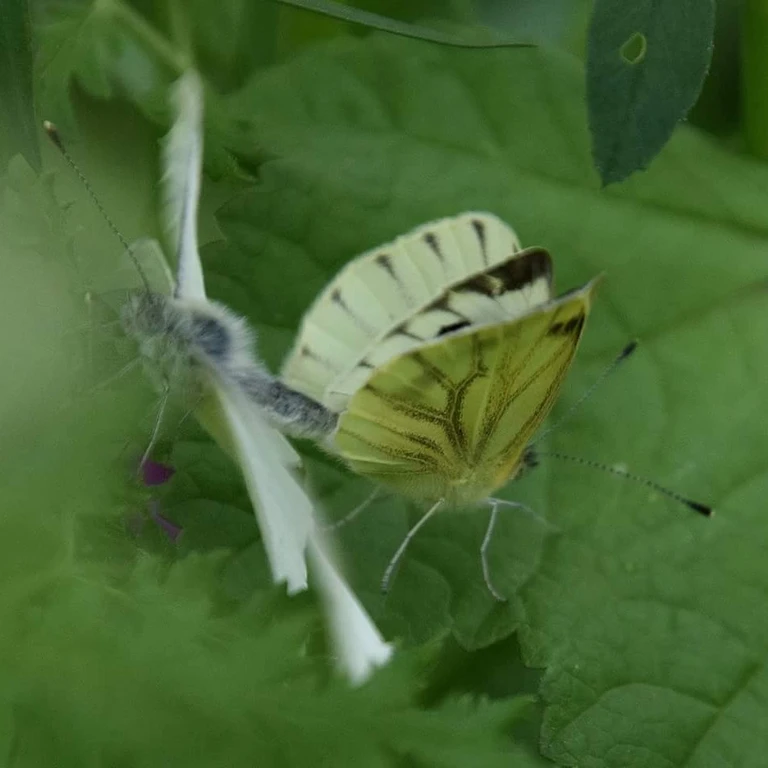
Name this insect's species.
Pieris napi
